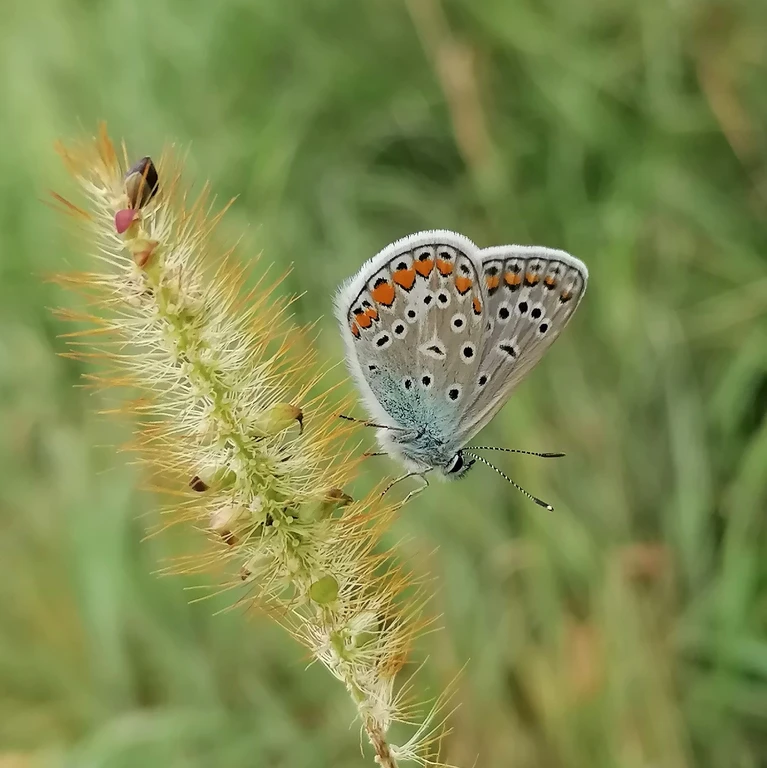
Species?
Polyommatus icarus
